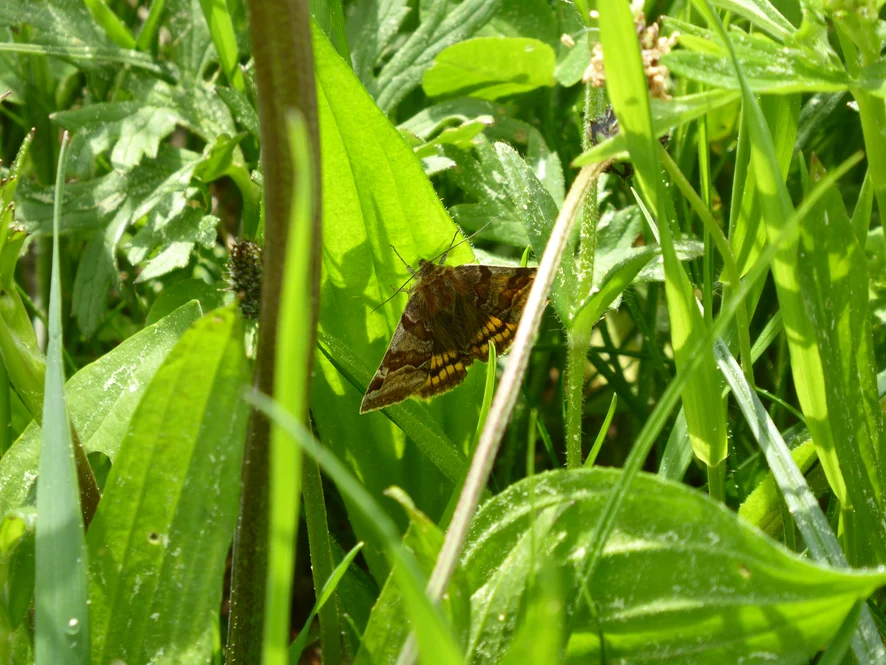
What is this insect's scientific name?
Euclidia glyphica
